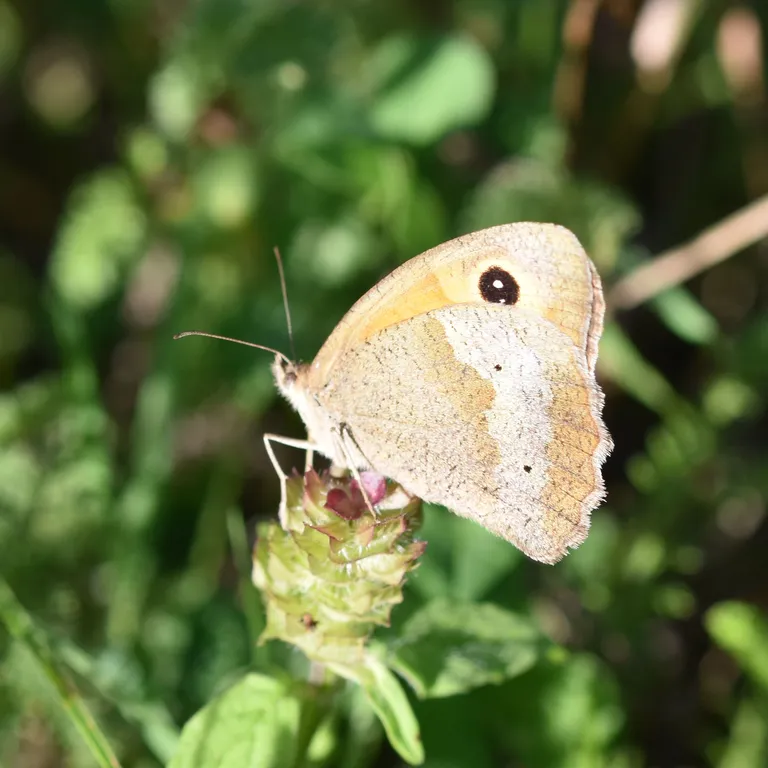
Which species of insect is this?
Maniola jurtina
